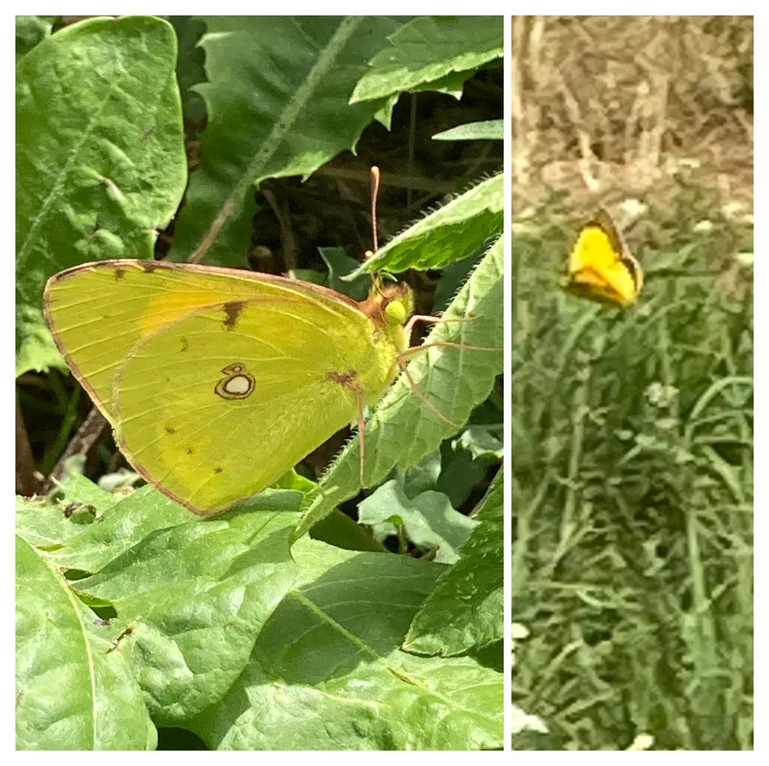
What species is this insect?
Colias croceus
